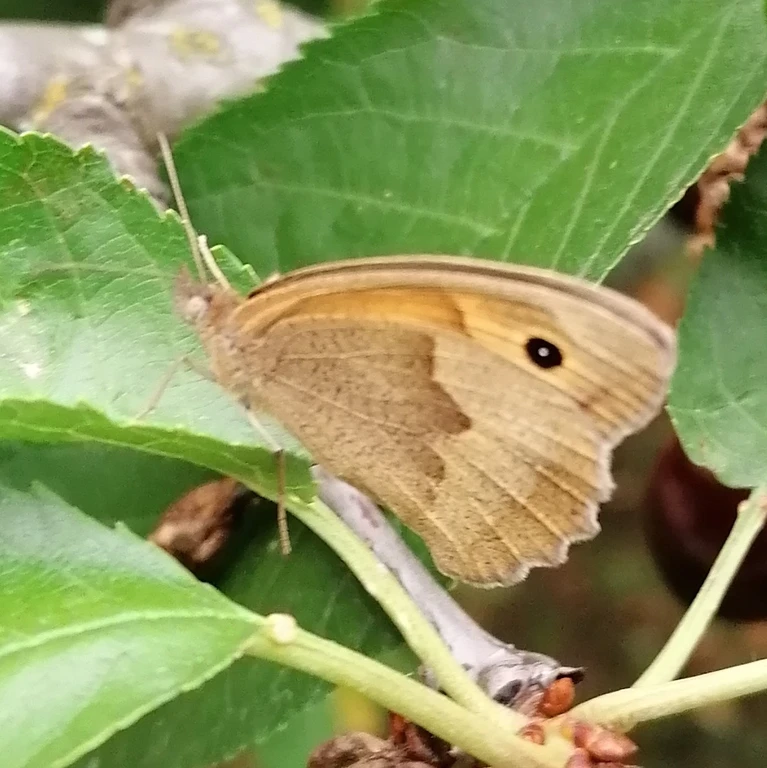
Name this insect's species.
Maniola jurtina
